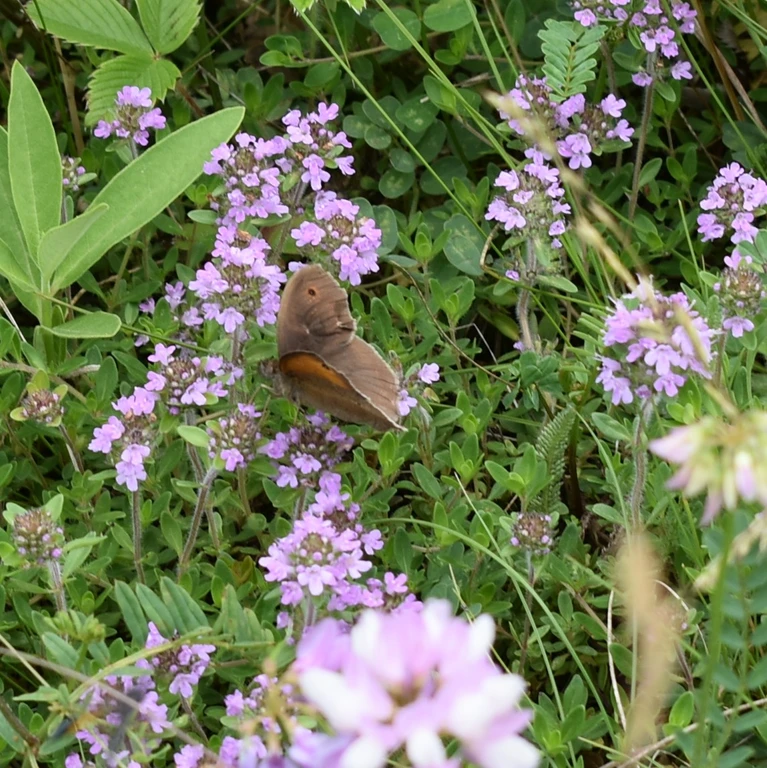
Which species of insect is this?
Maniola jurtina
